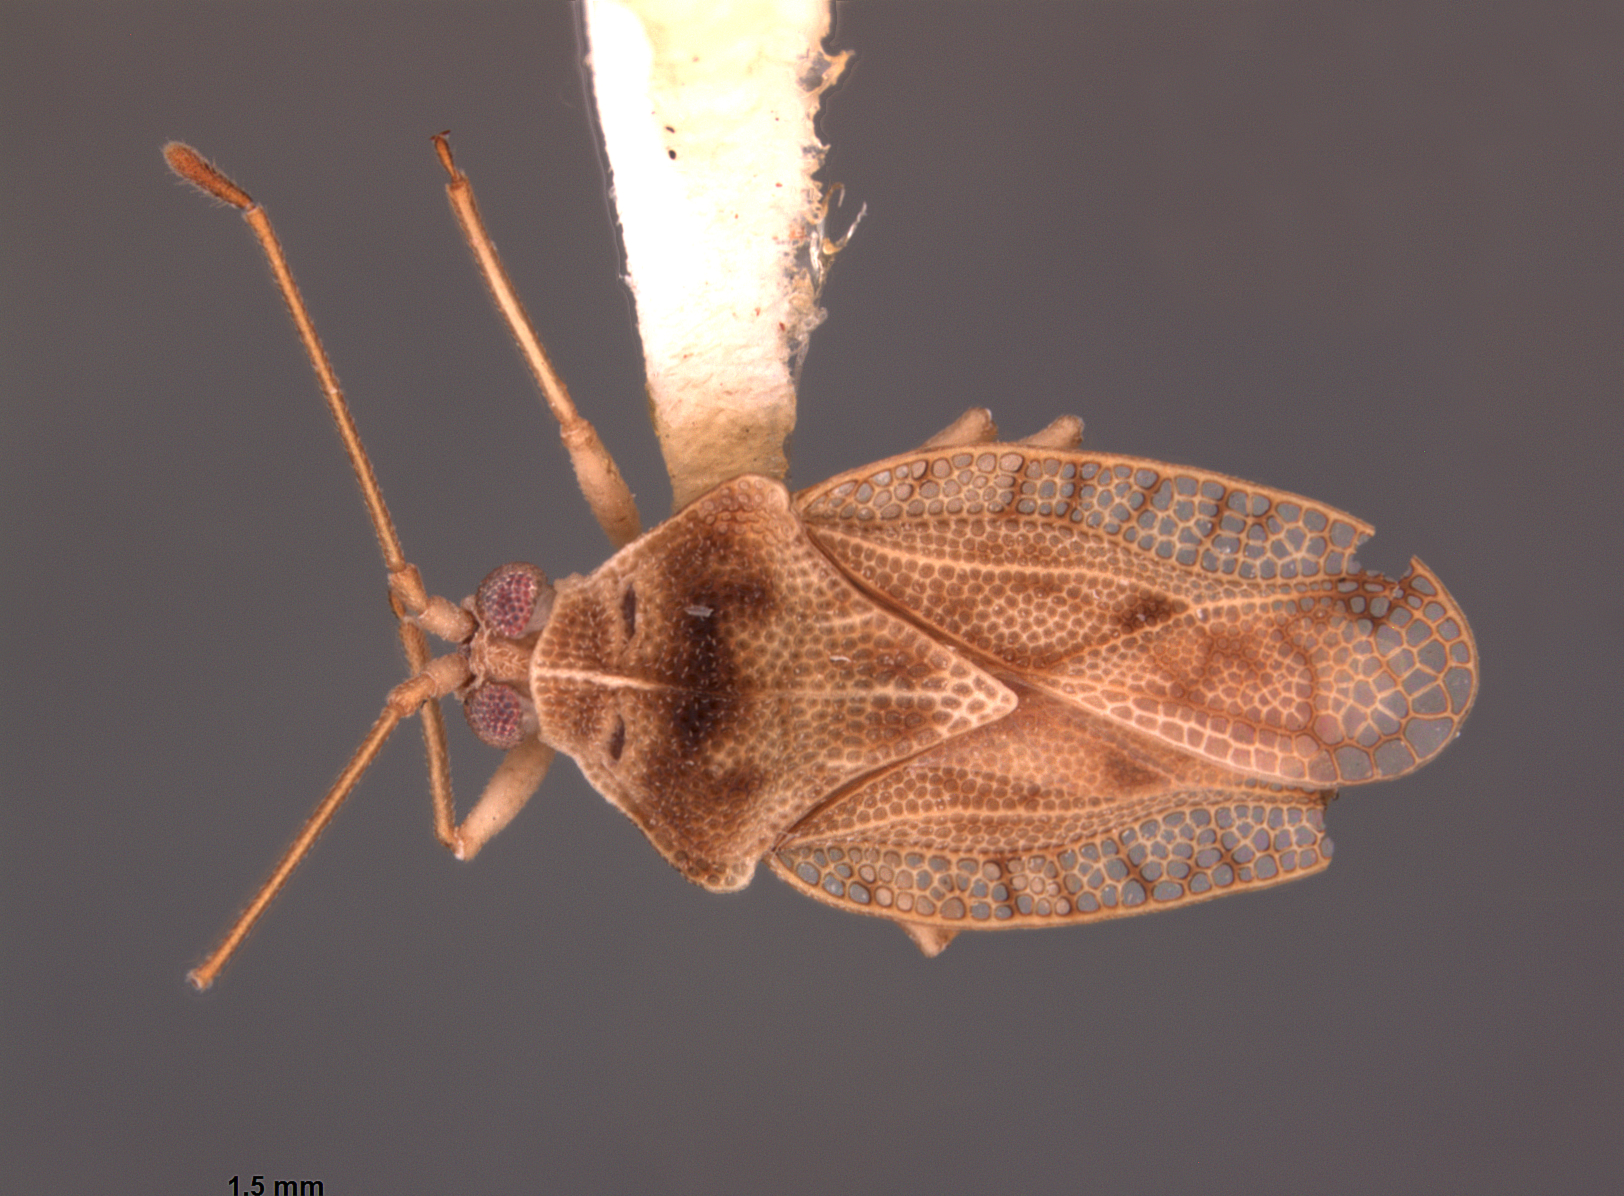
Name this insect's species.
Berotingis rugiana
